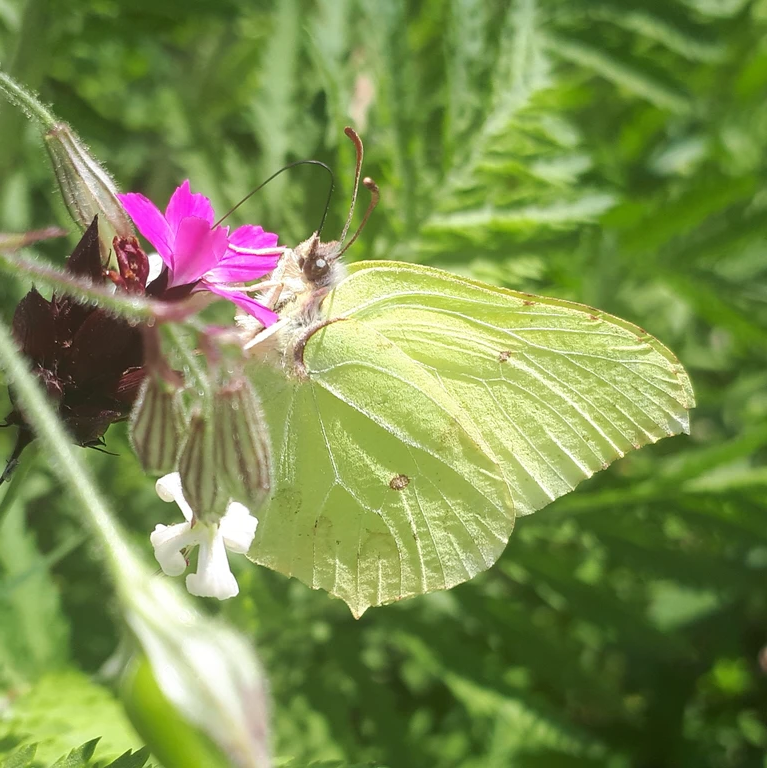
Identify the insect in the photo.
Gonepteryx rhamni
